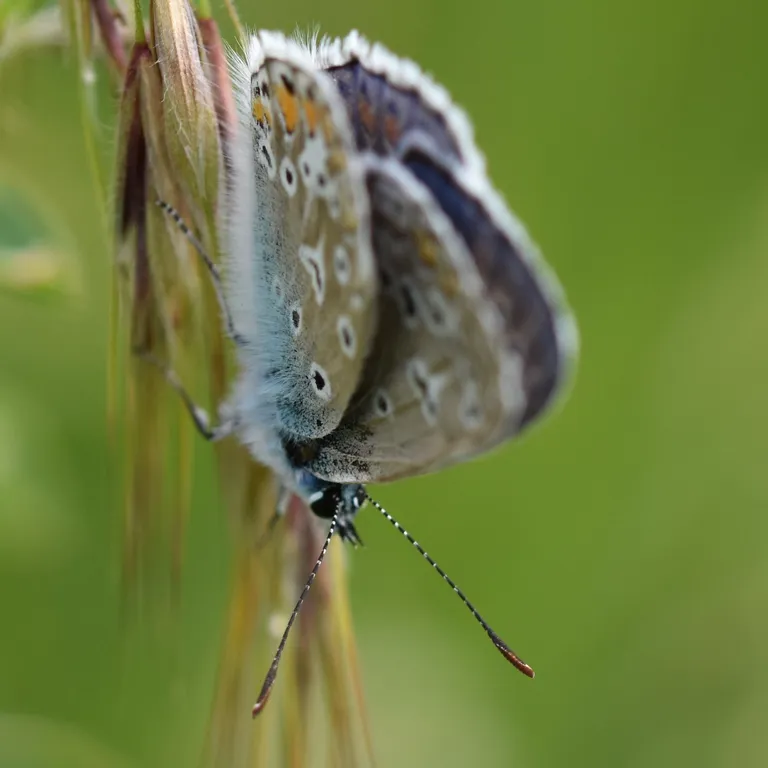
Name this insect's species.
Polyommatus icarus
